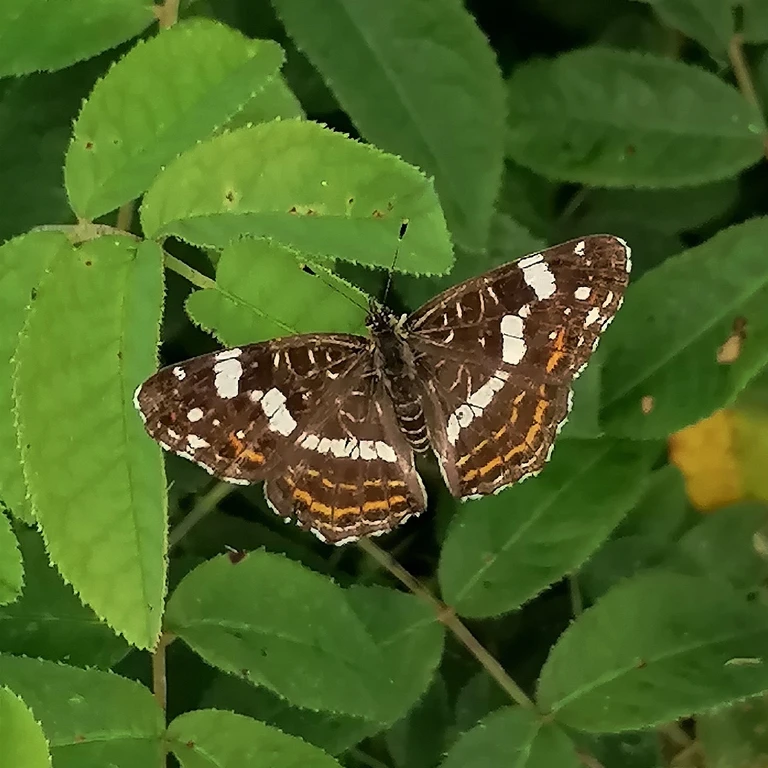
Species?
Araschnia levana
